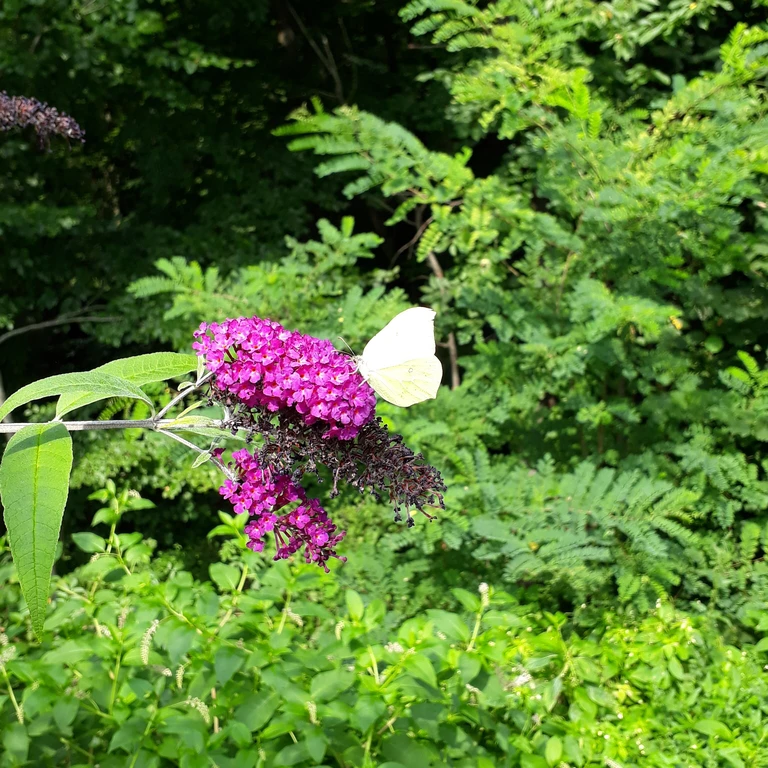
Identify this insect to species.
Gonepteryx rhamni
